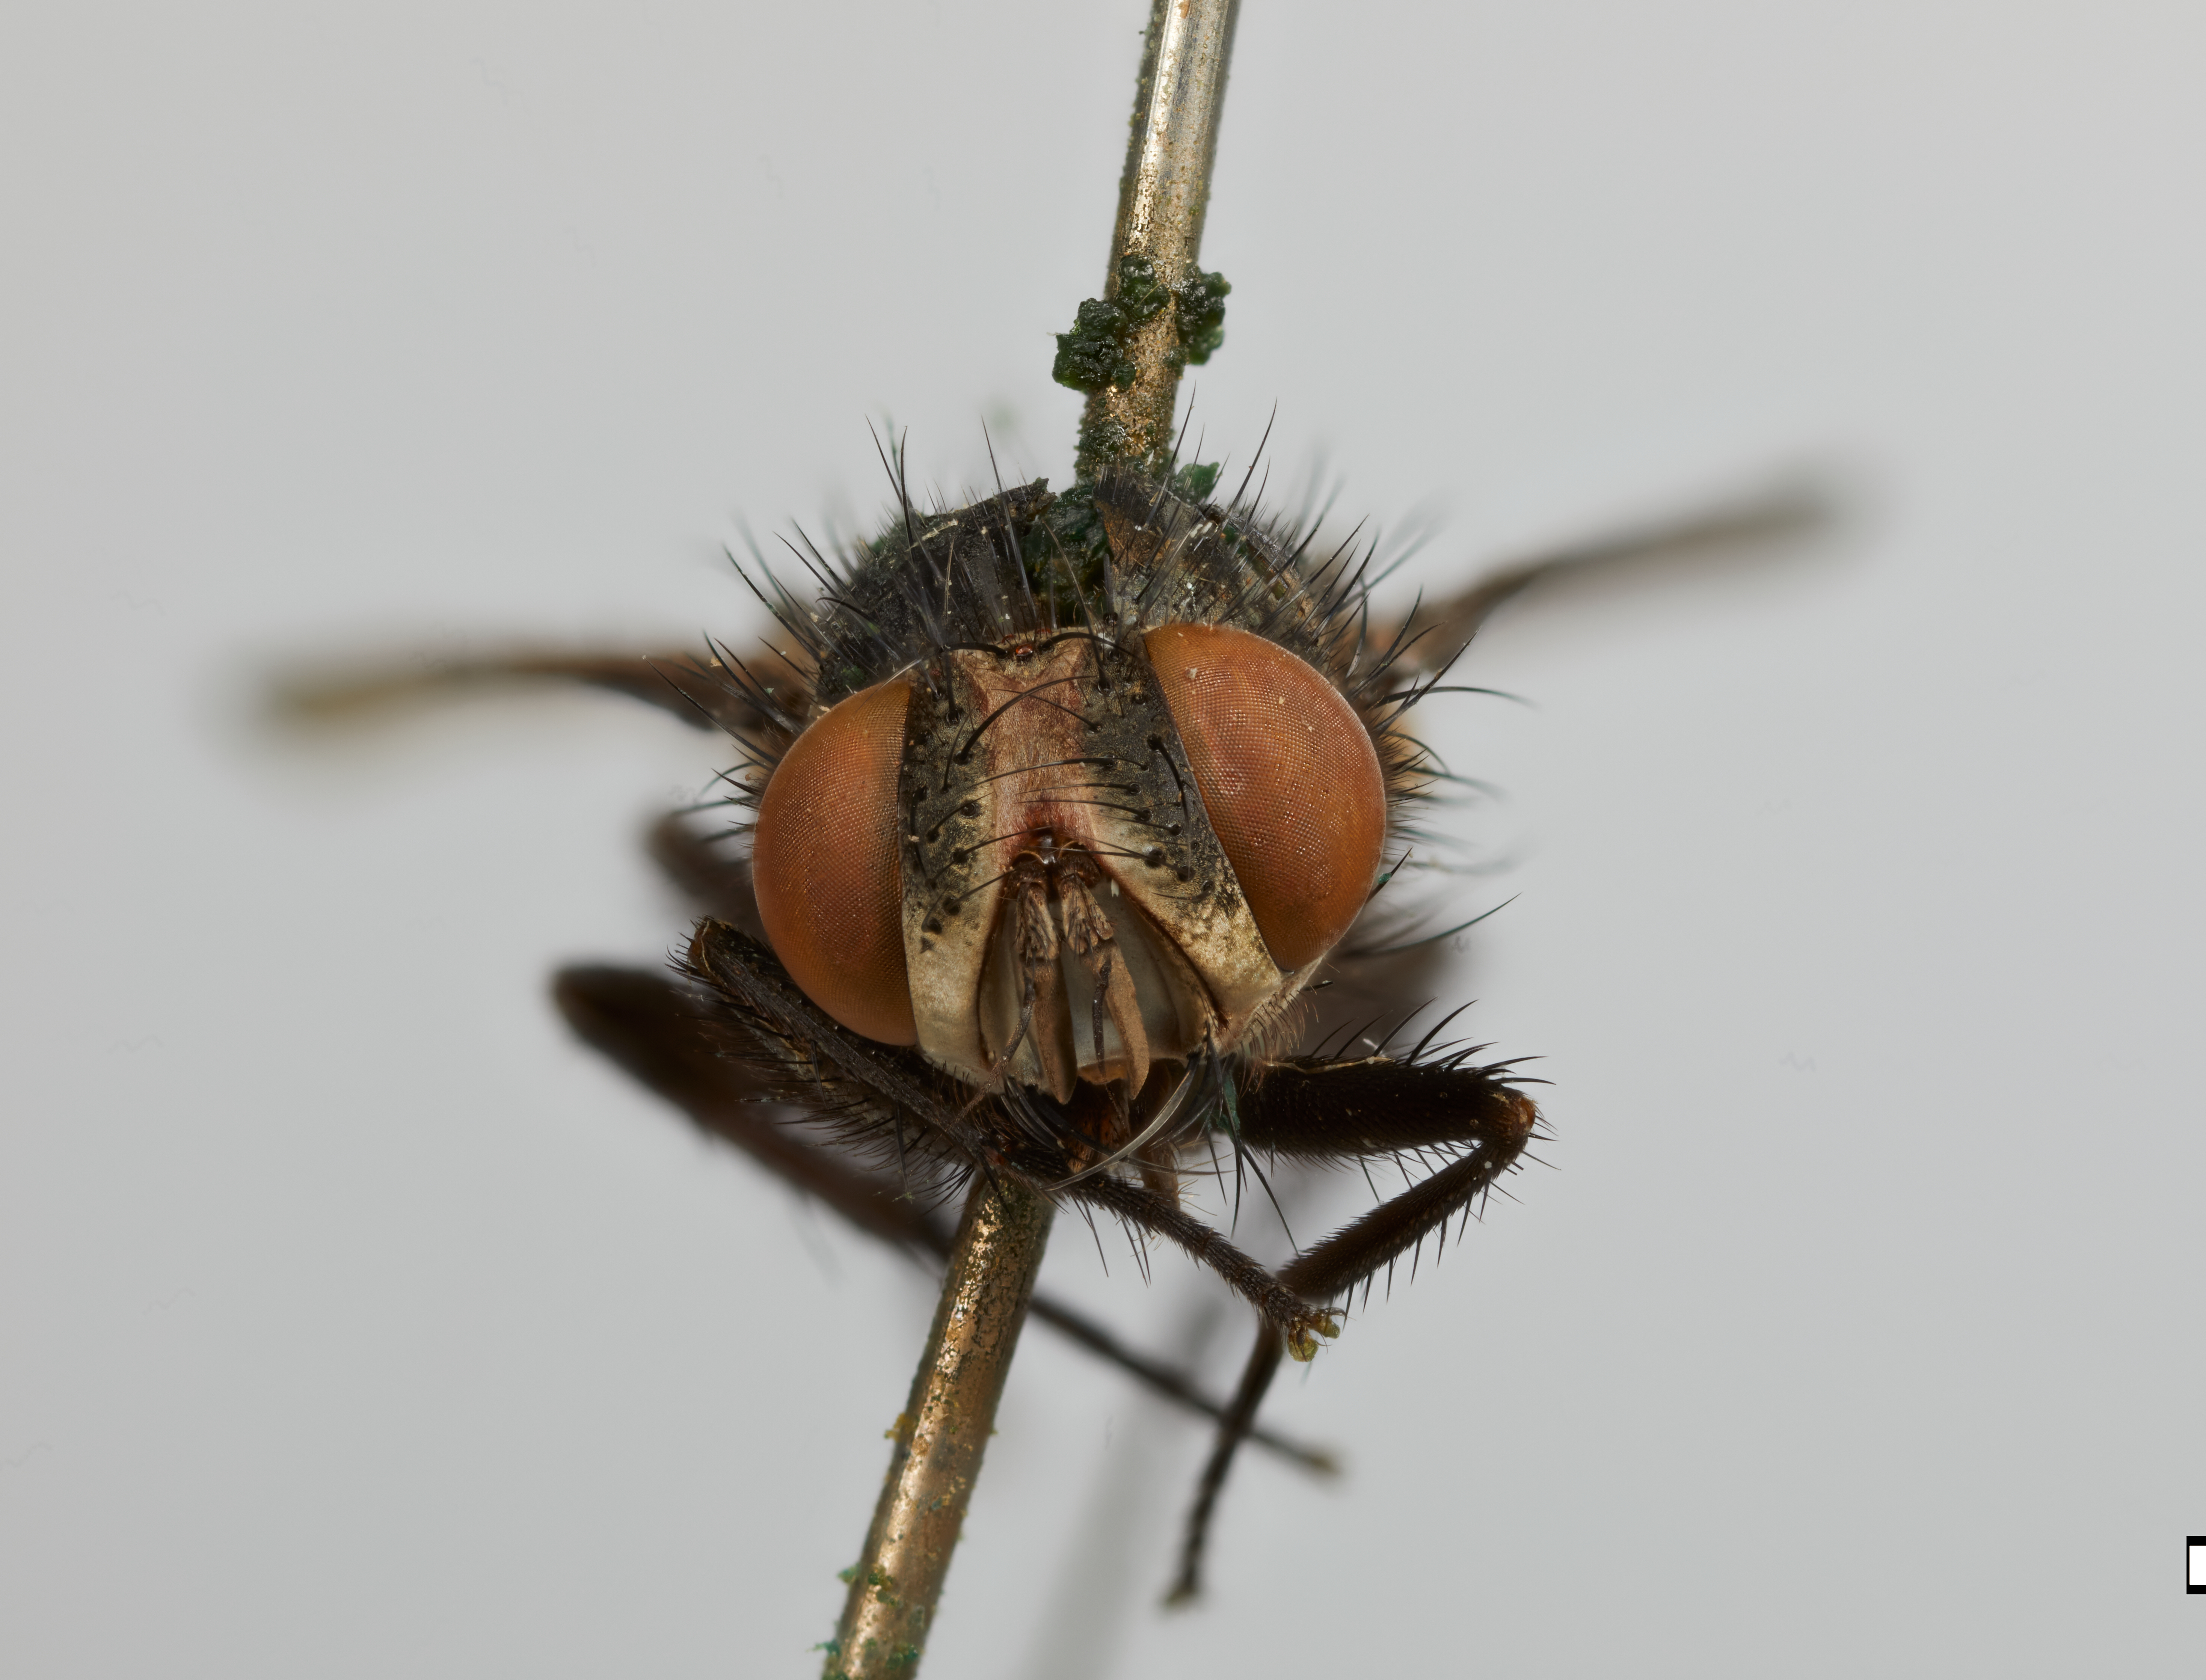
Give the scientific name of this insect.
Paraphorocera radicis
